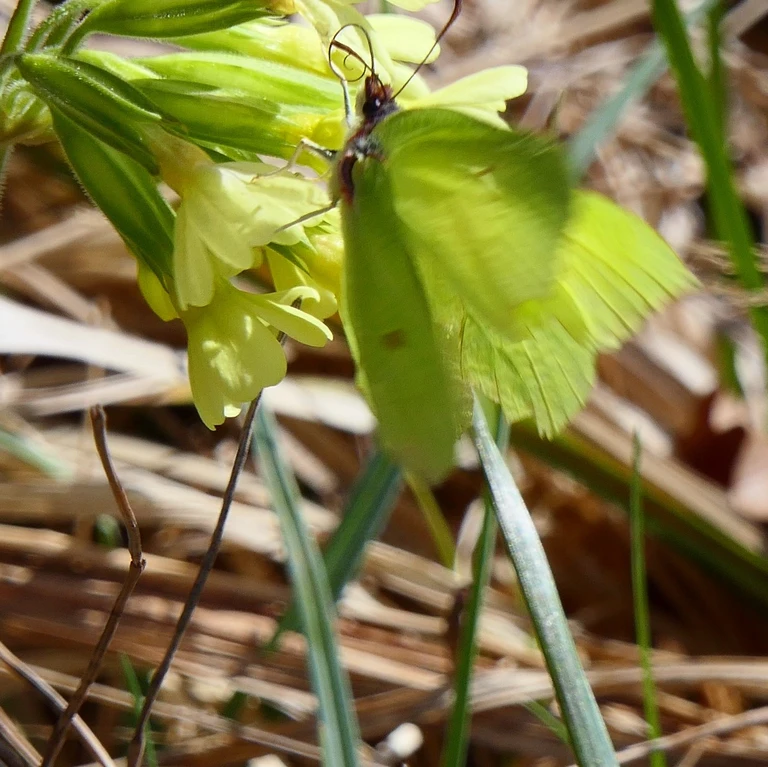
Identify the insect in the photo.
Gonepteryx rhamni
